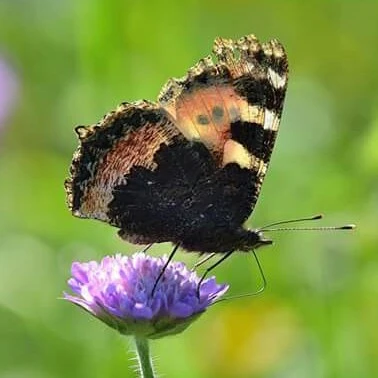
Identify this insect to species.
Aglais urticae
